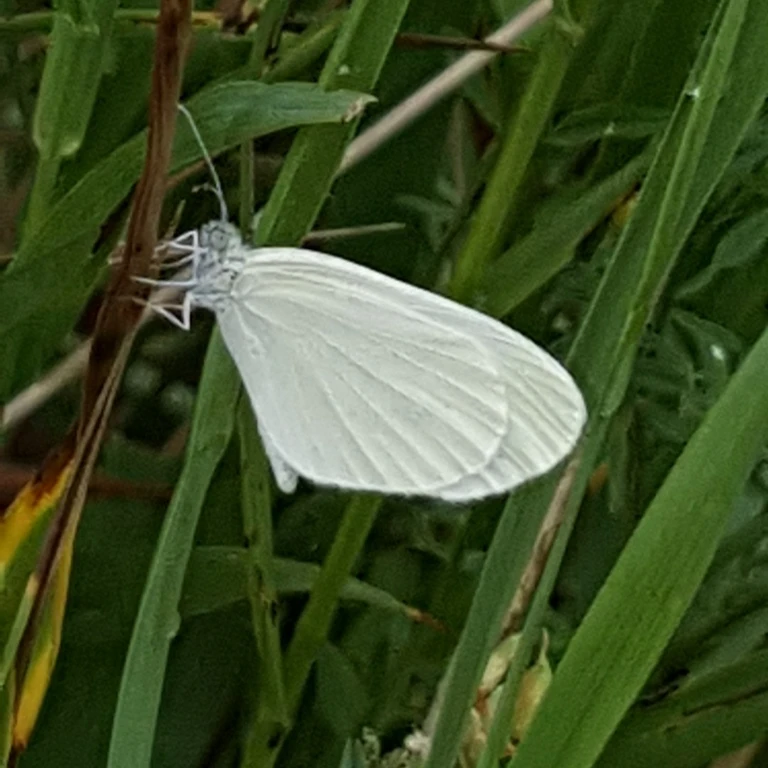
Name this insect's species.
Leptidea sinapis/juvernica
